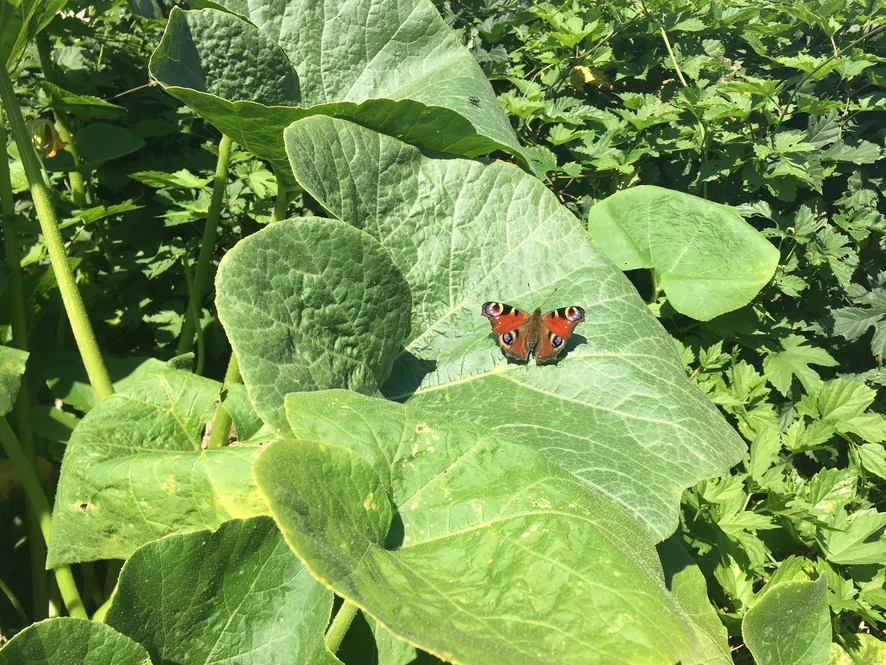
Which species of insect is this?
Aglais io
